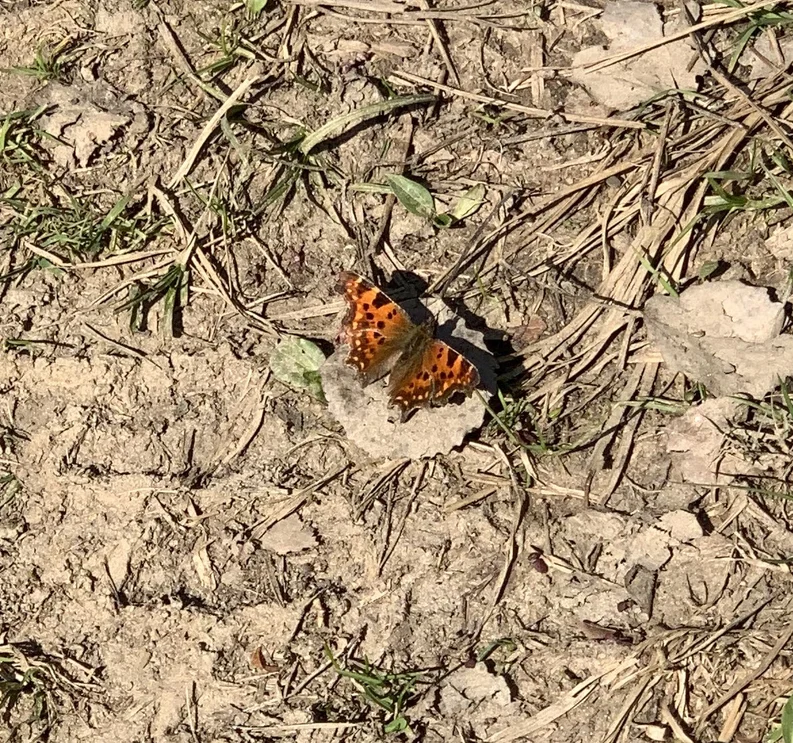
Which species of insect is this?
Polygonia c-album
